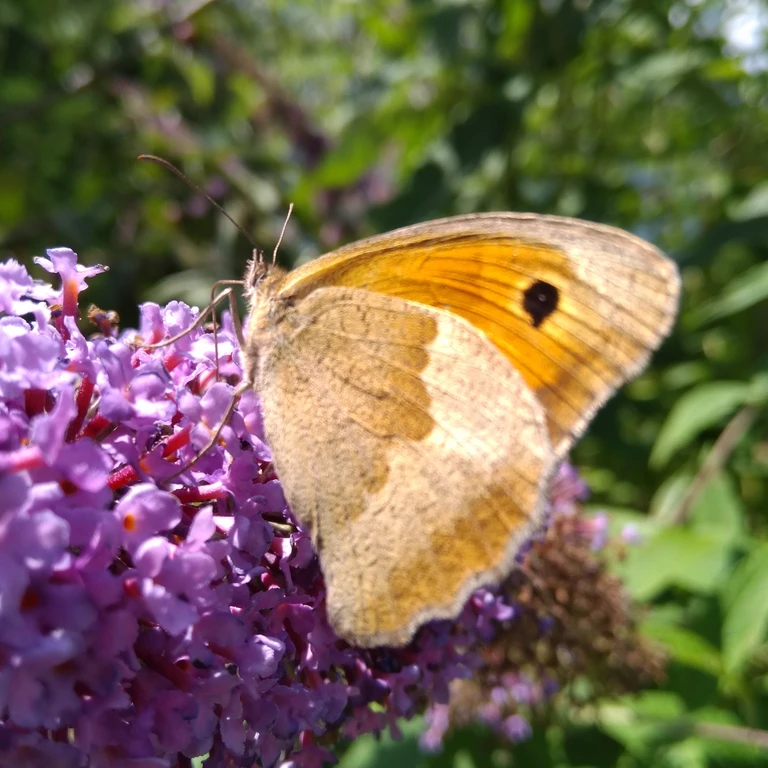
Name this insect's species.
Maniola jurtina
